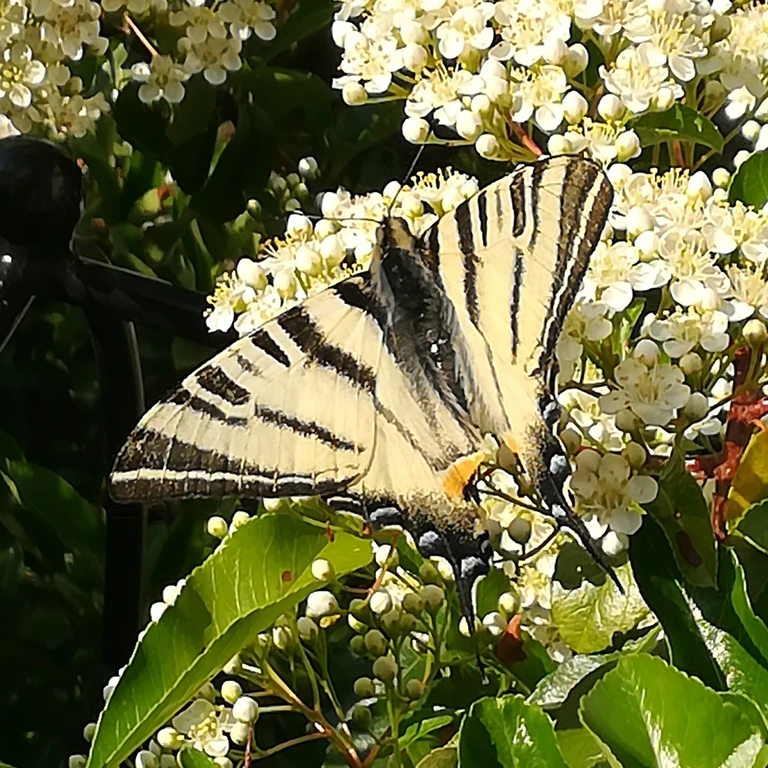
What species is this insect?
Iphiclides podalirius
